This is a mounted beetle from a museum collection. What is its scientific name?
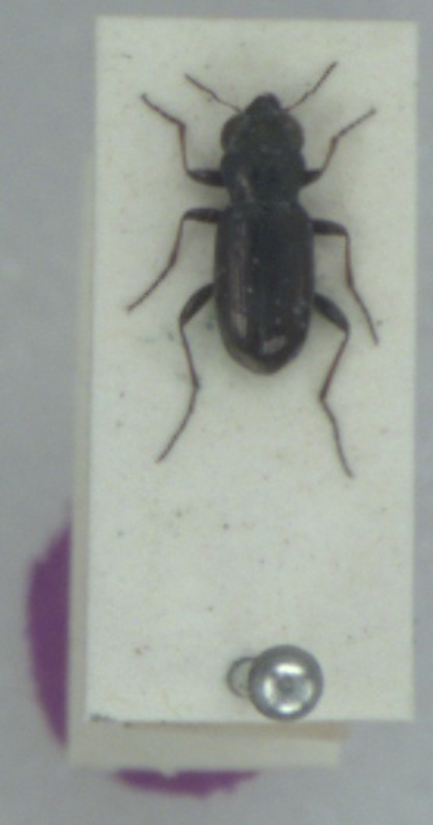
Notiophilus germinyi
